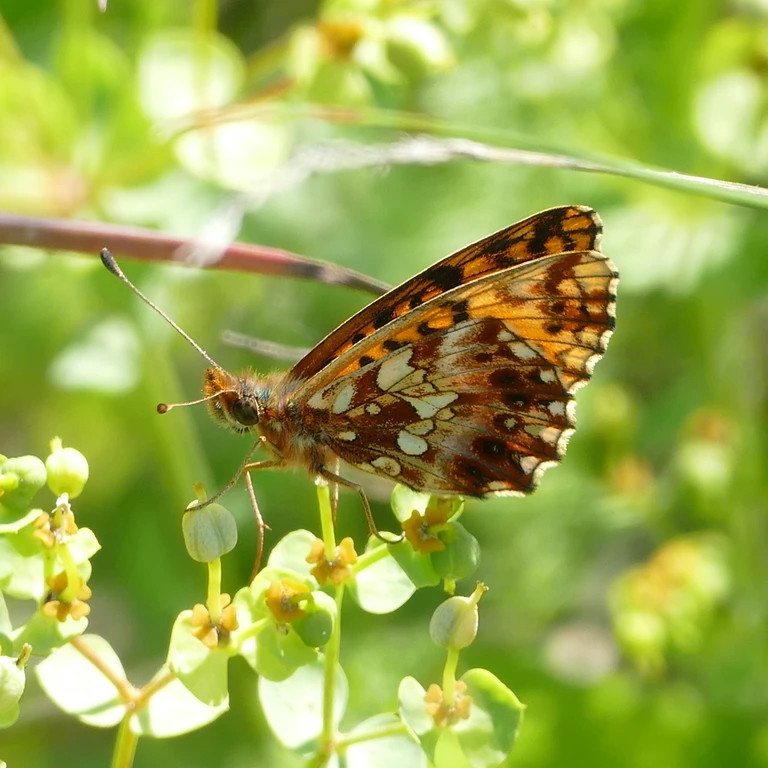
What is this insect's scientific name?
Boloria dia
